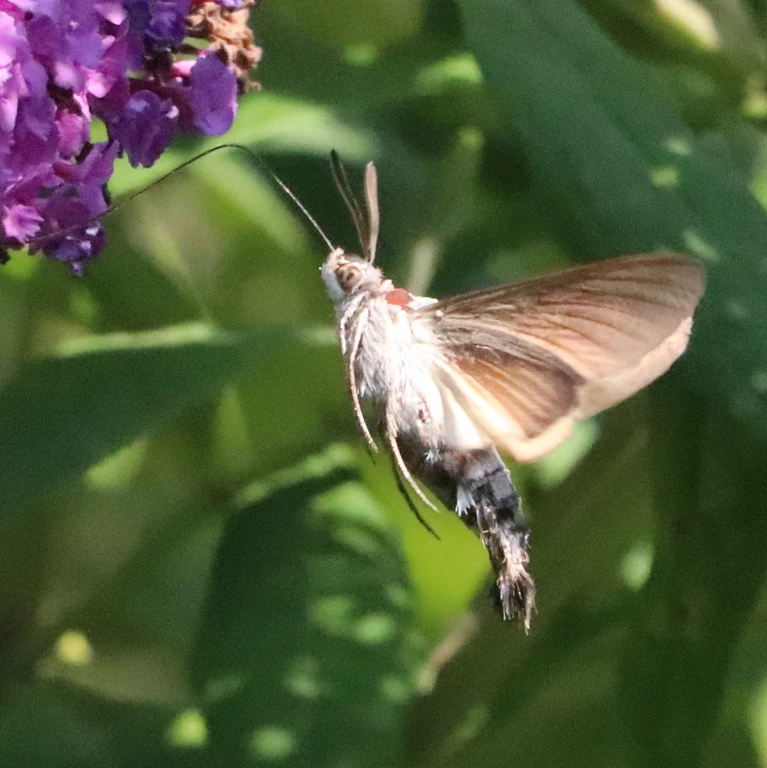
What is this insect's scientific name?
Macroglossum stellatarum
